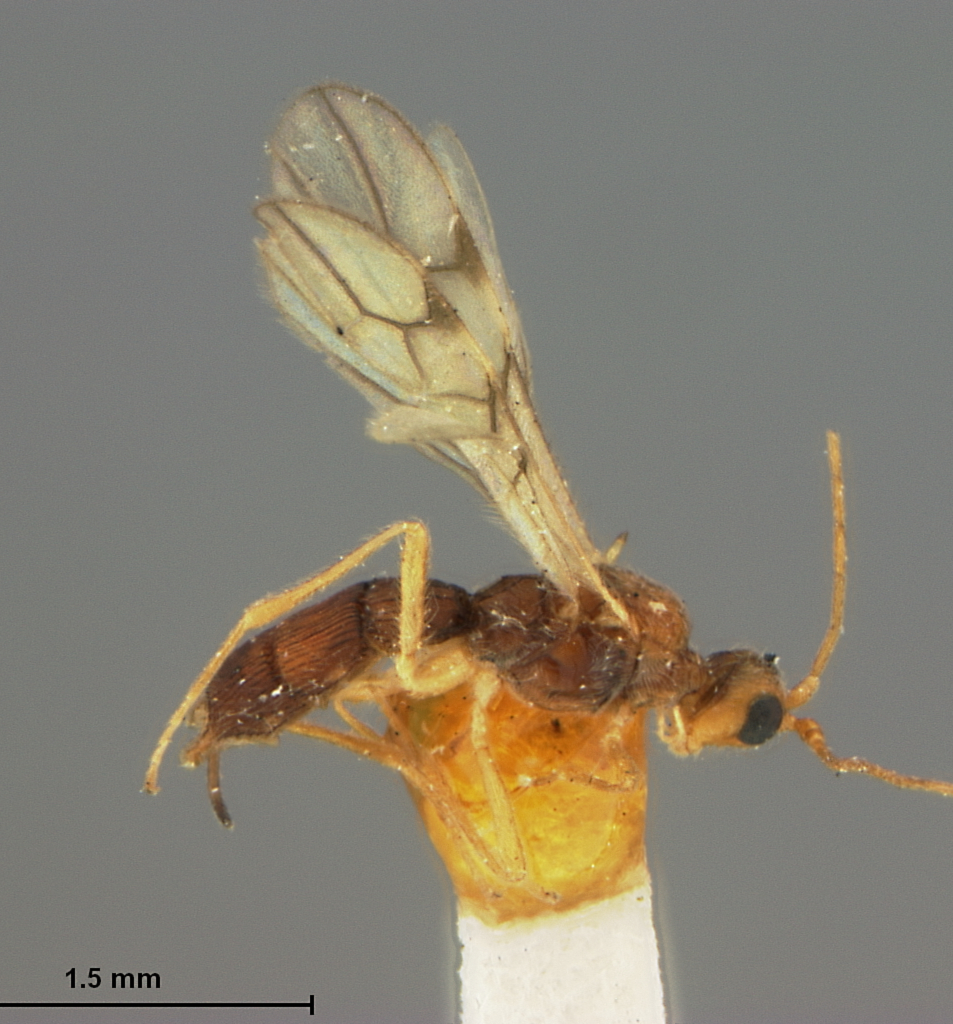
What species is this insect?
Acanthacampsis japonica
